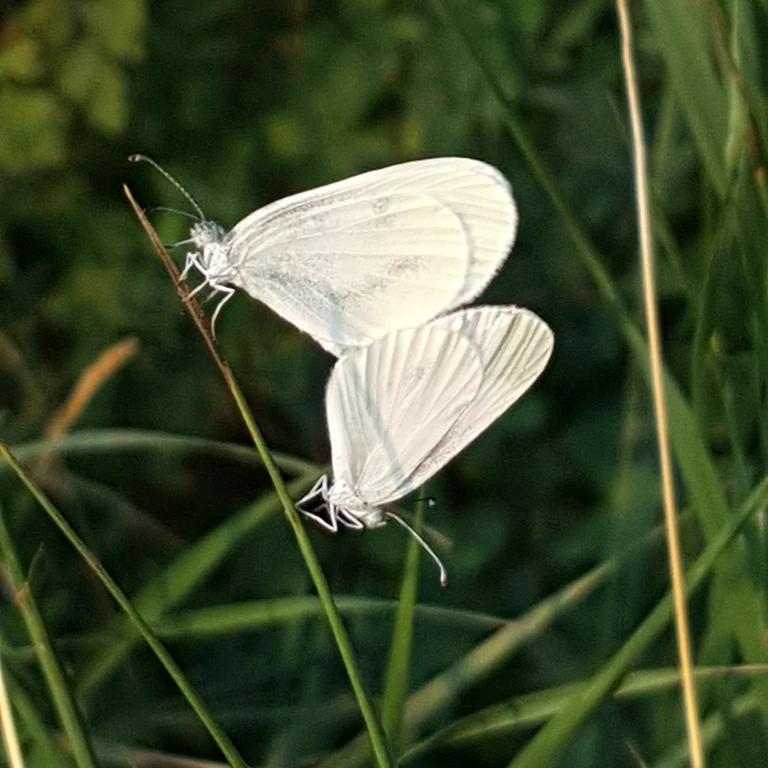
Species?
Leptidea sinapis/juvernica
